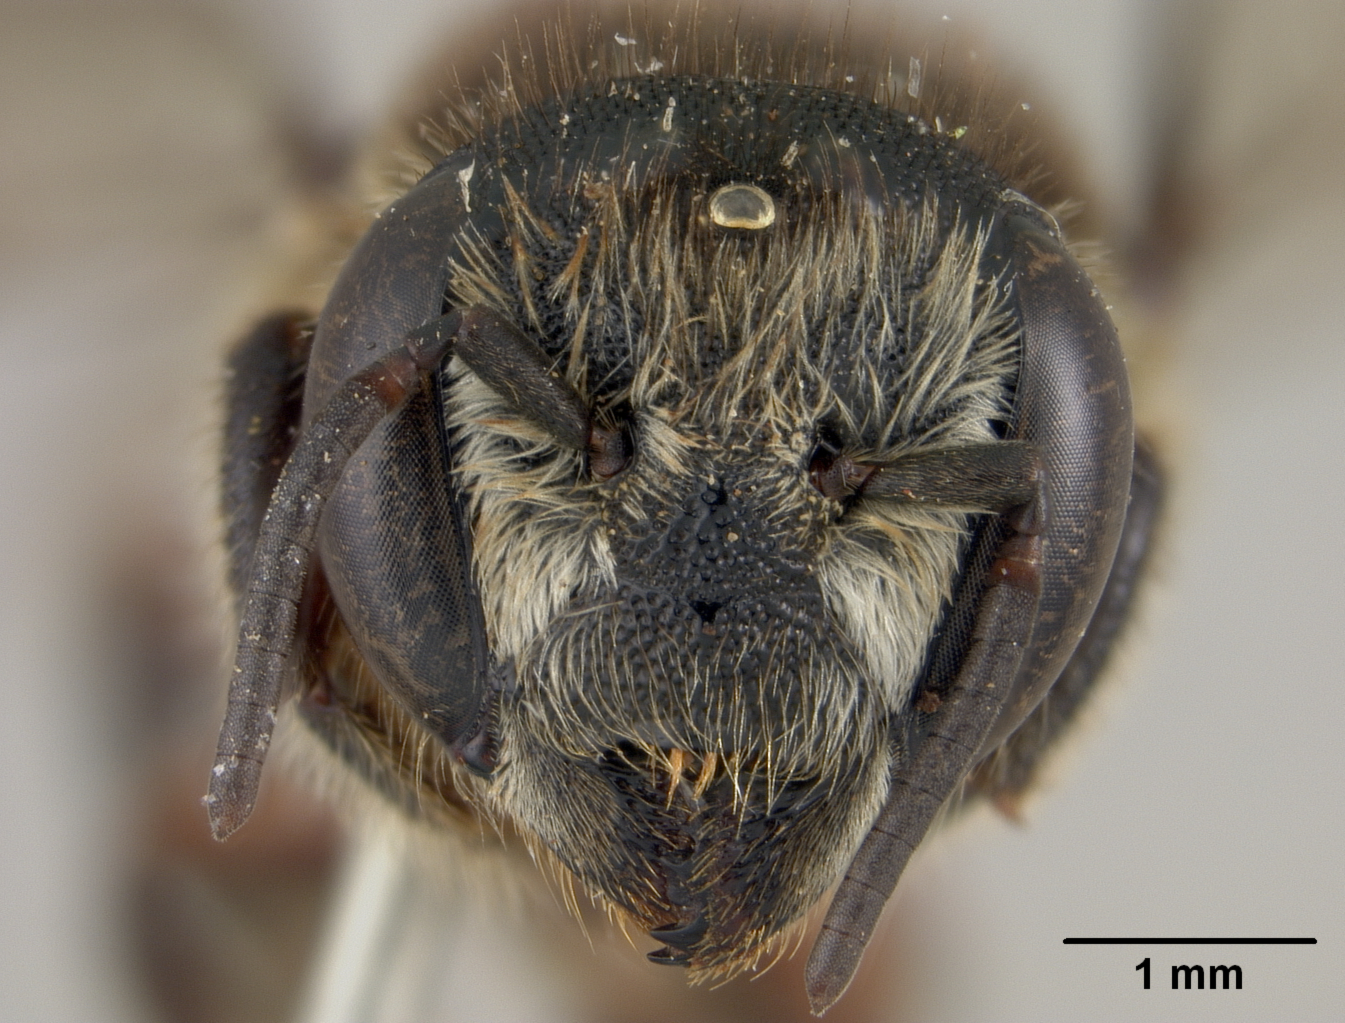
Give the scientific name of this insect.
Megachile ocellifera
